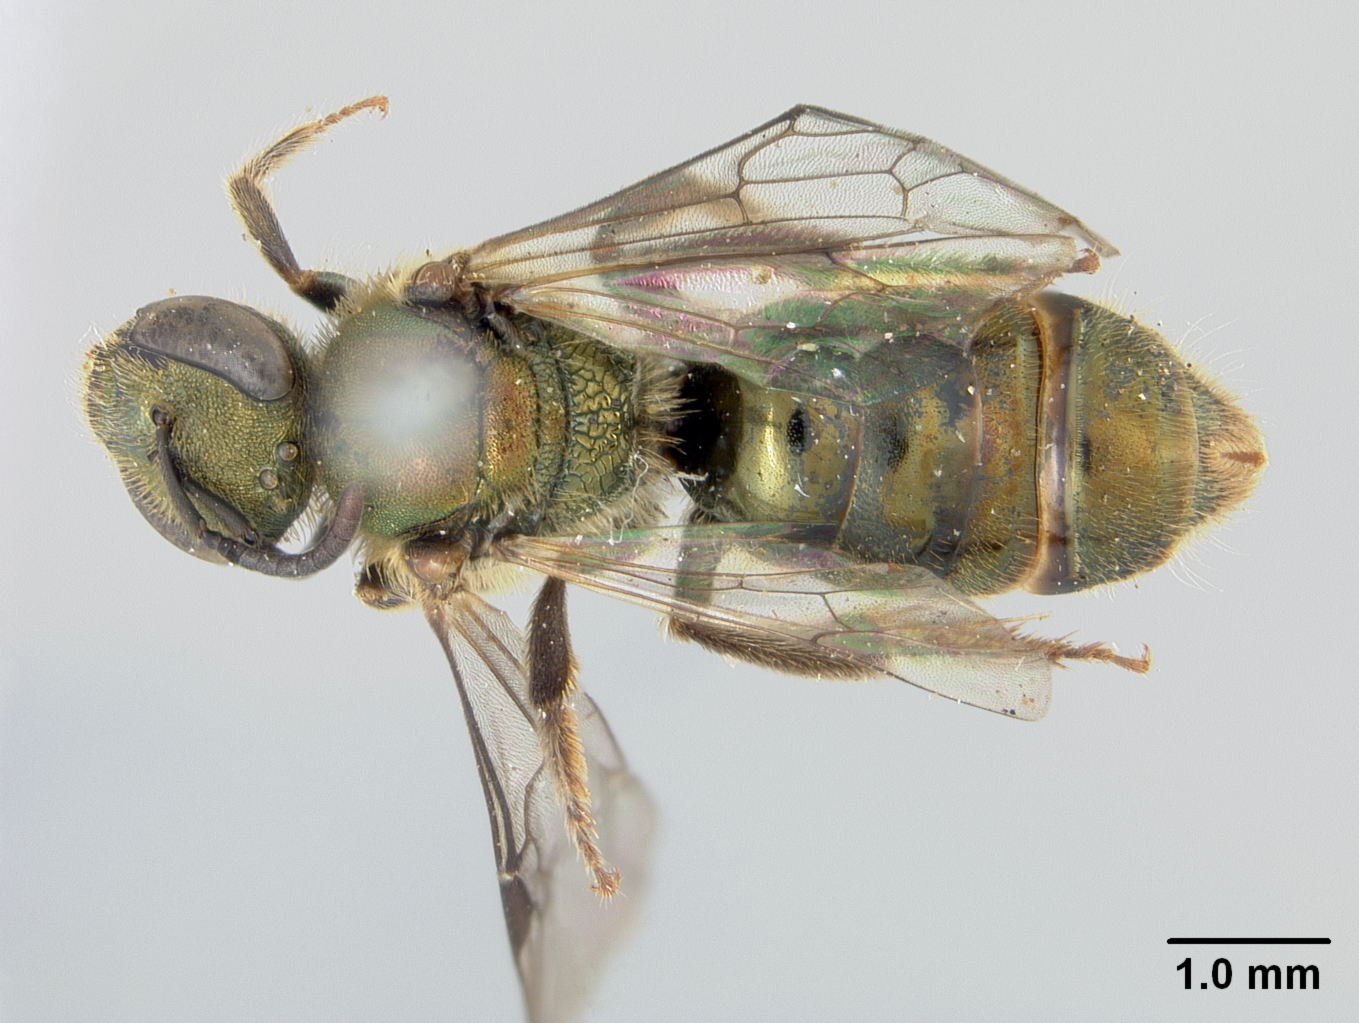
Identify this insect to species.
Halictus imuganensis
